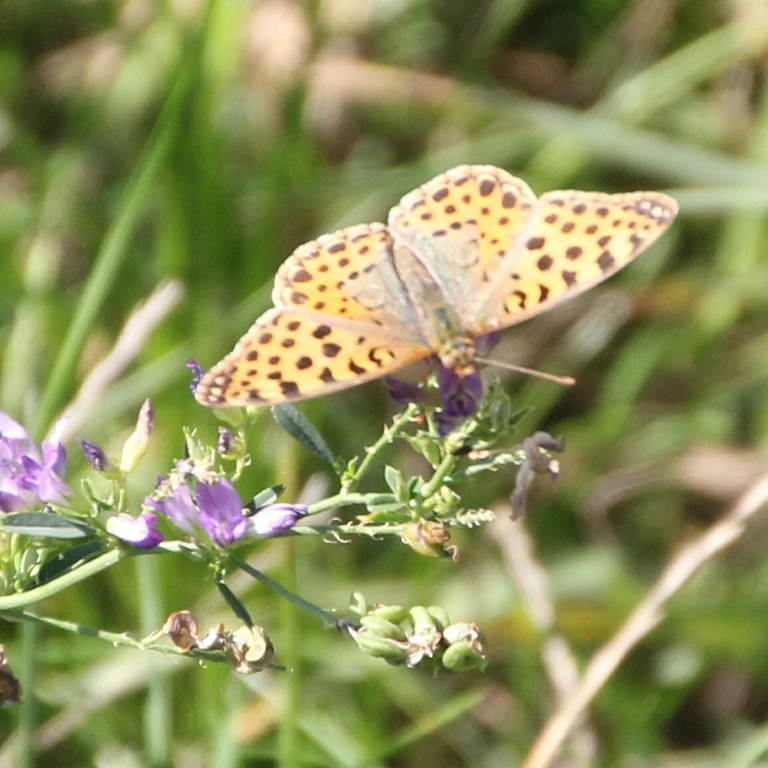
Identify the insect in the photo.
Issoria lathonia
